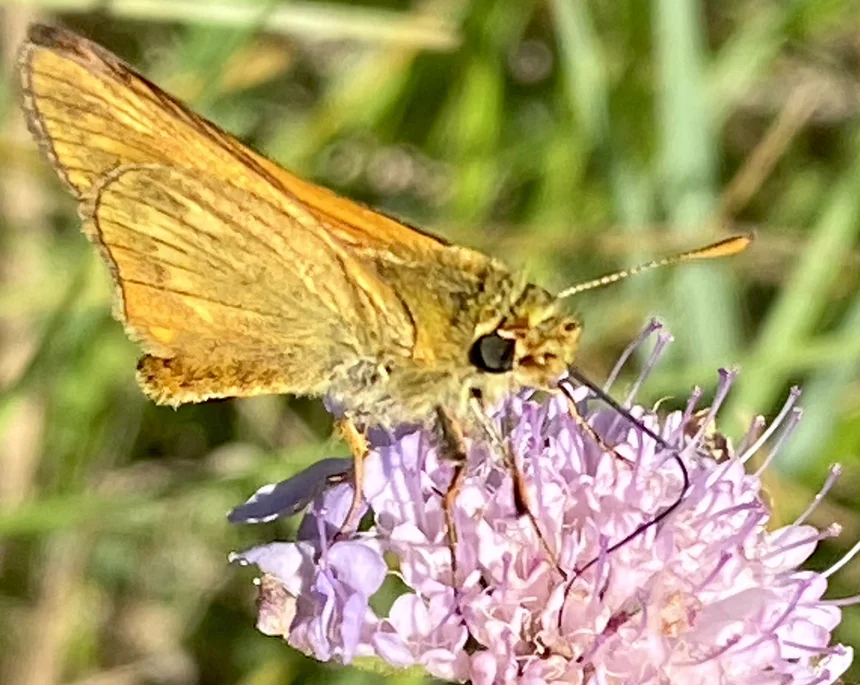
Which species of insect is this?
Ochlodes sylvanus (also Ochlodes venata)
